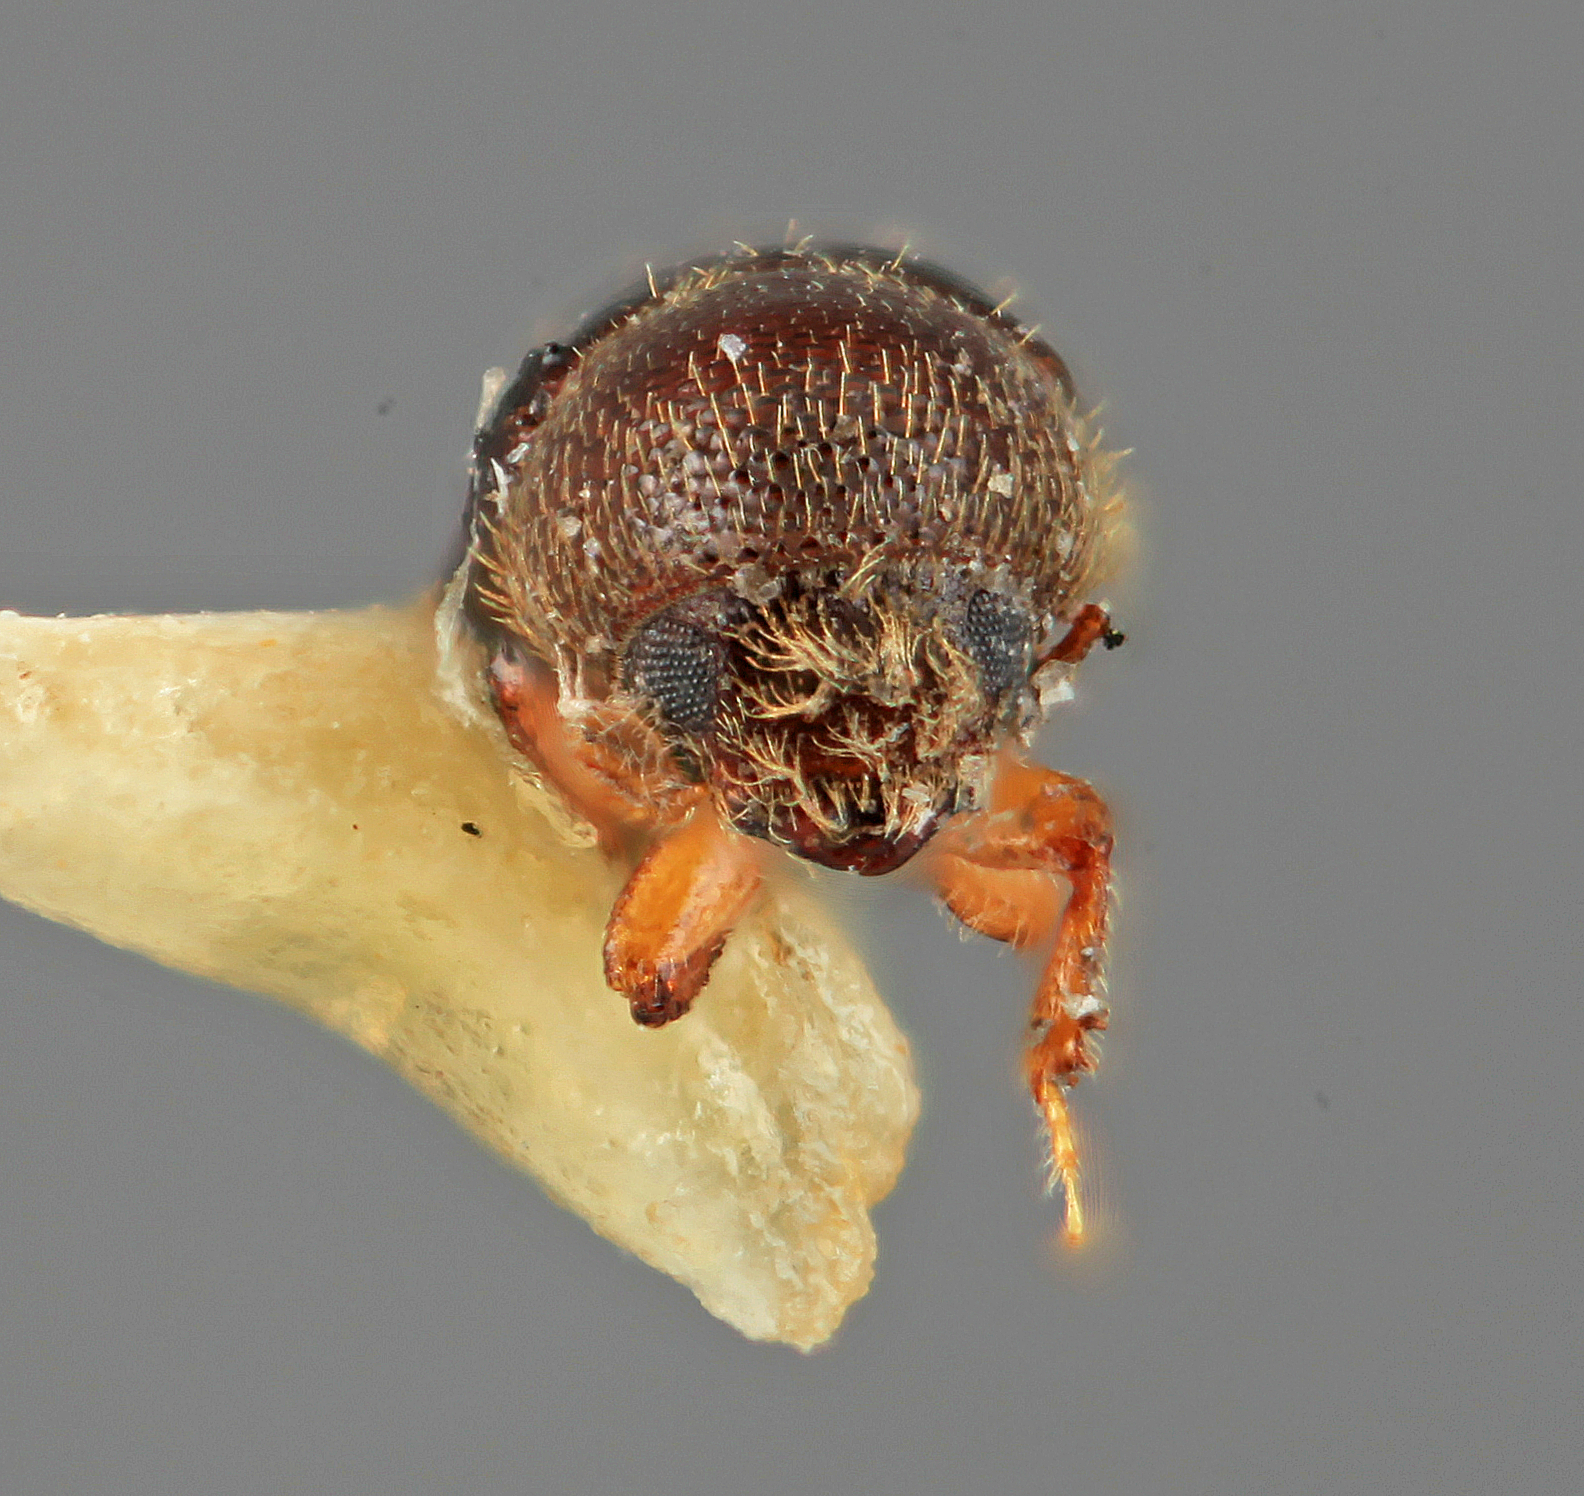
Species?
Dendroterus parilis
